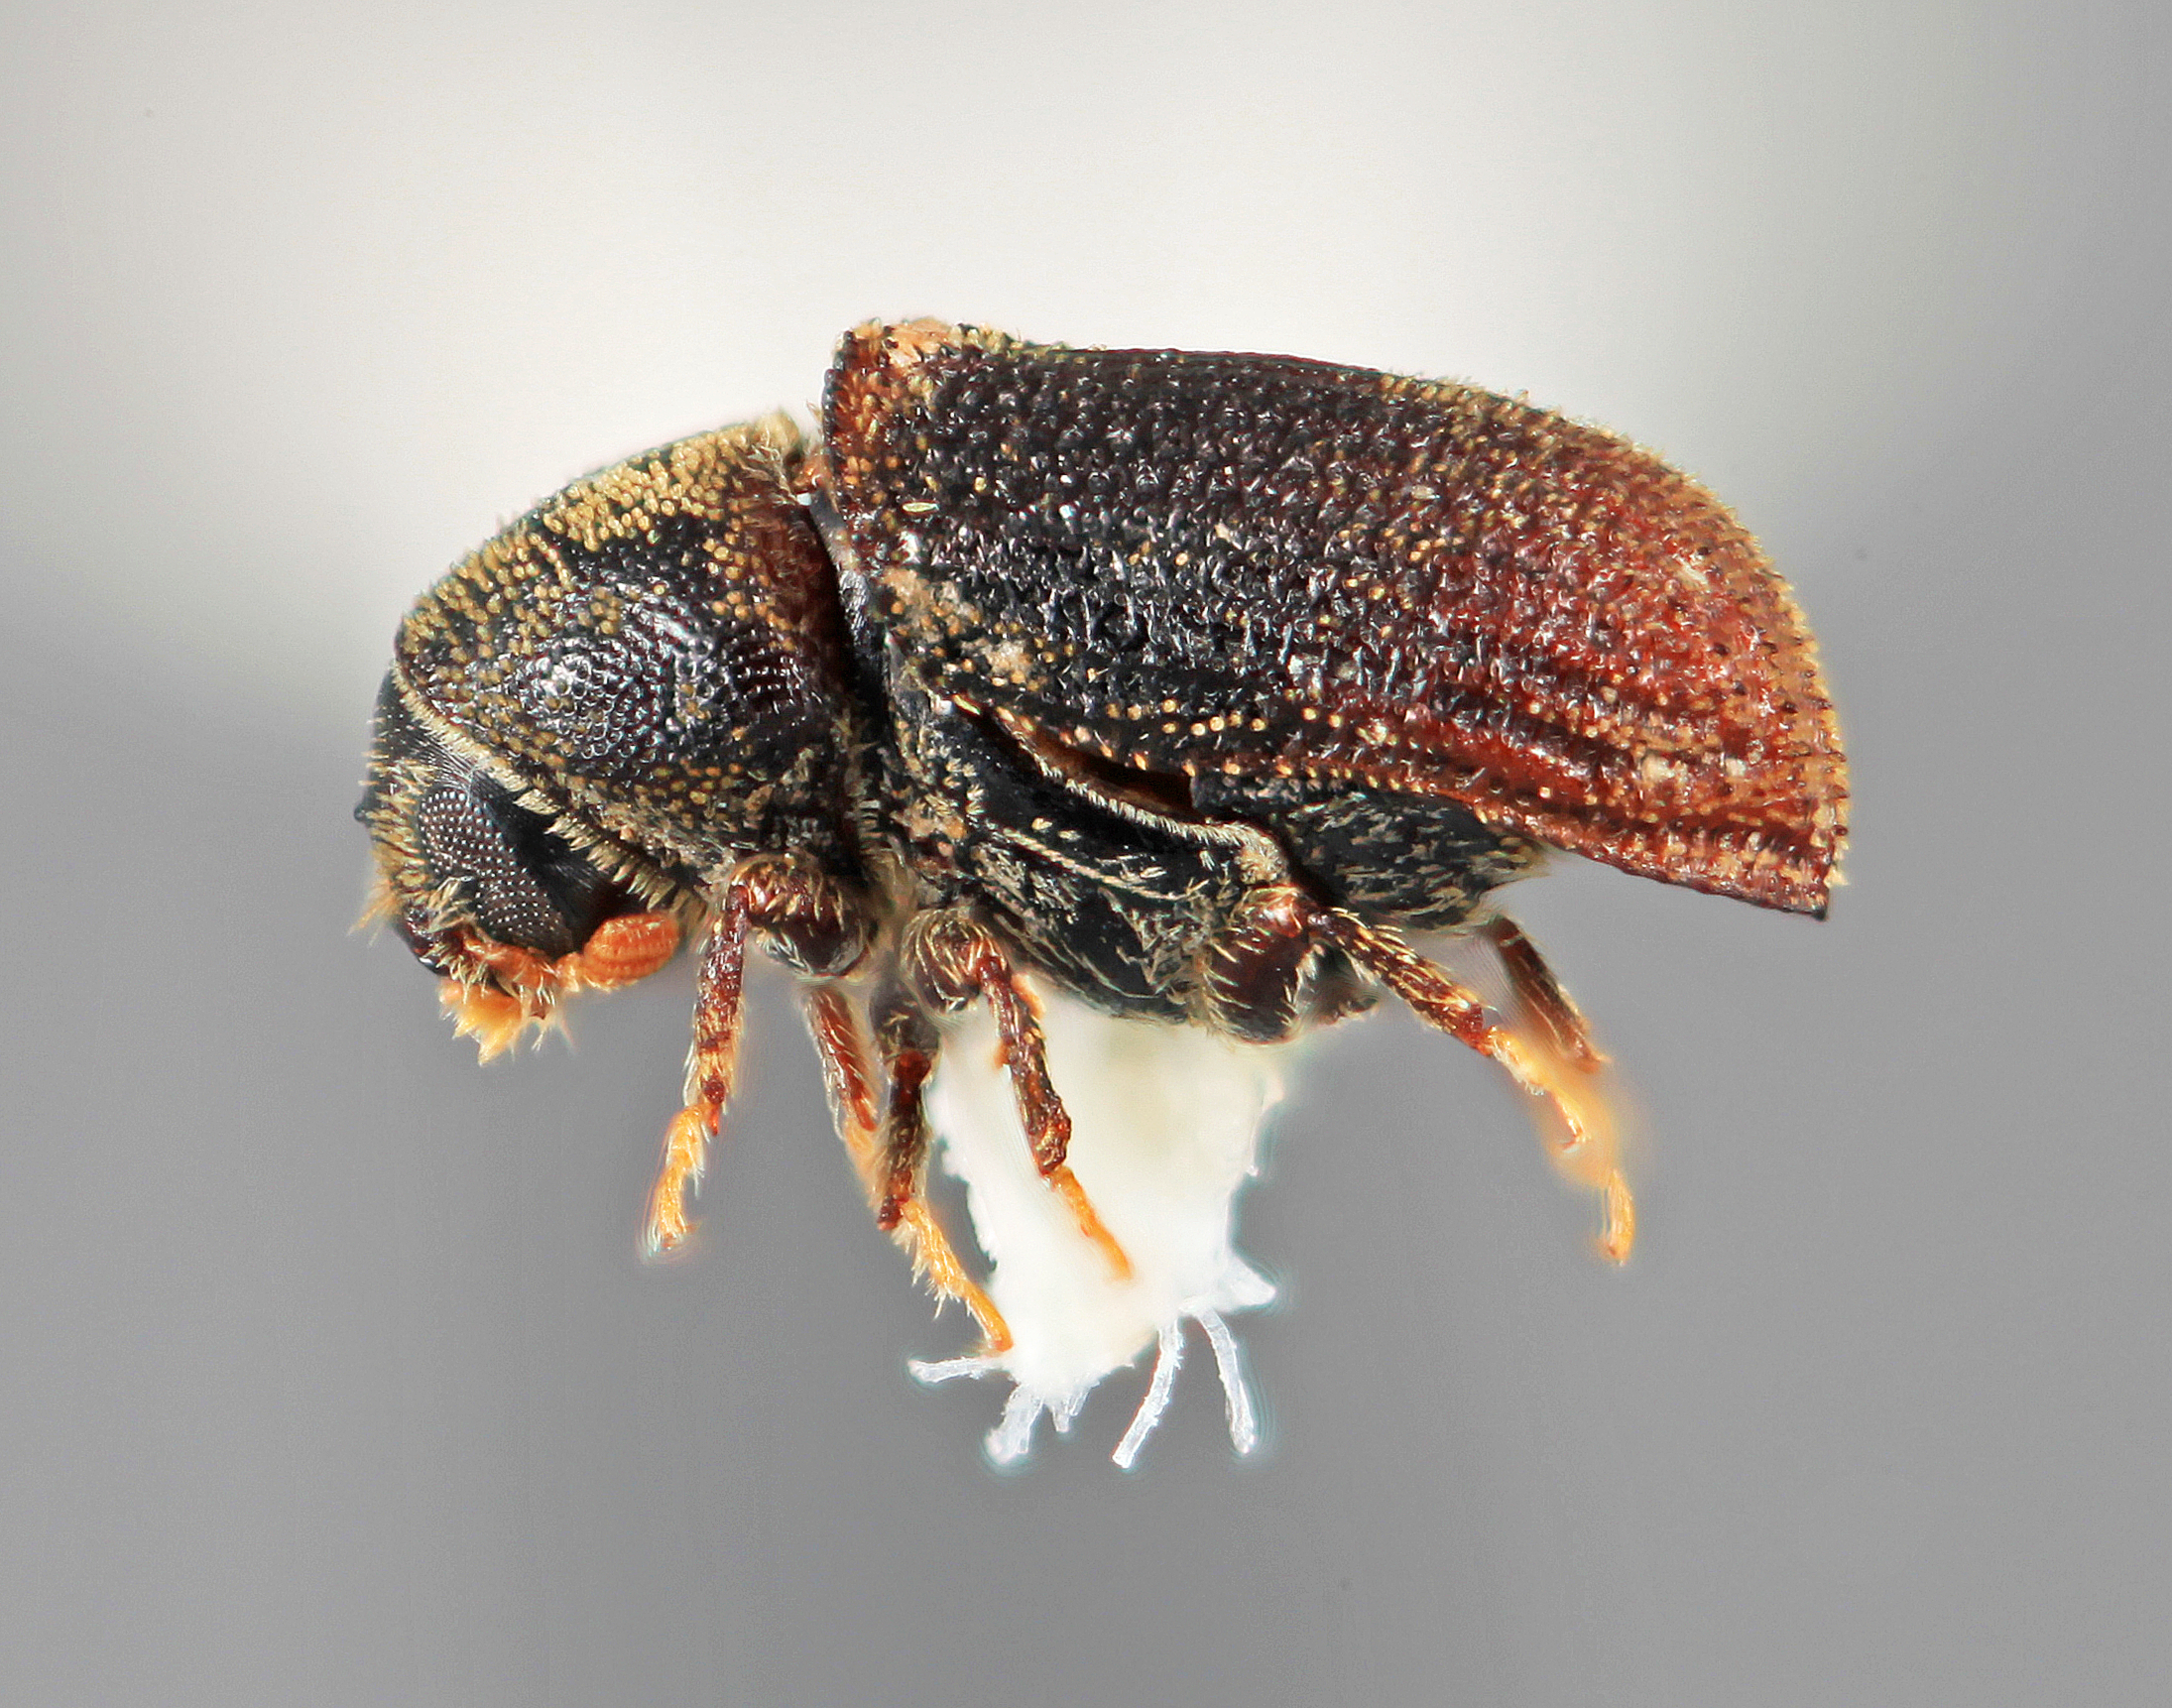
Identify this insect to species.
Carphoborus piceae
